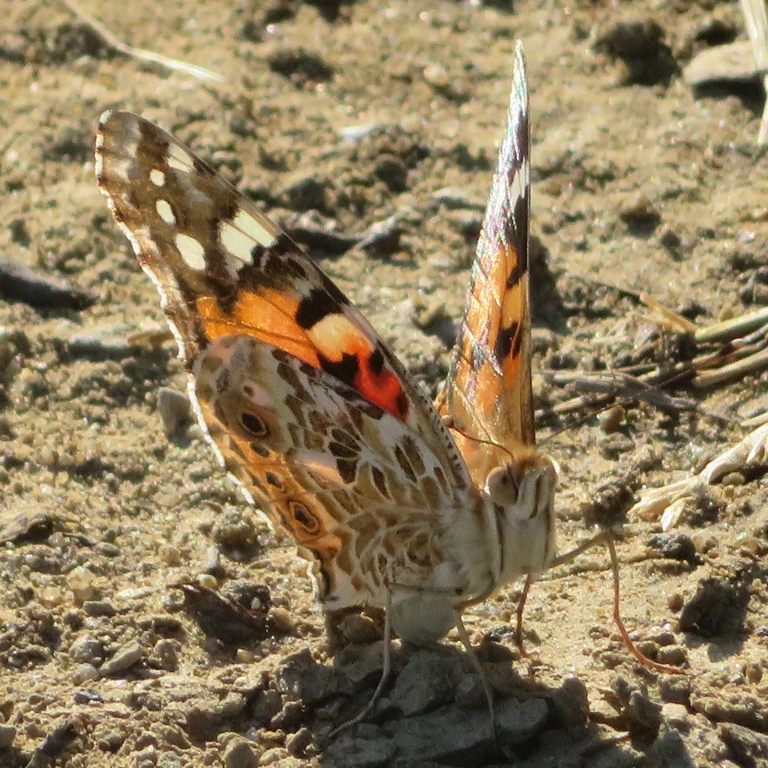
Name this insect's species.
Vanessa cardui
